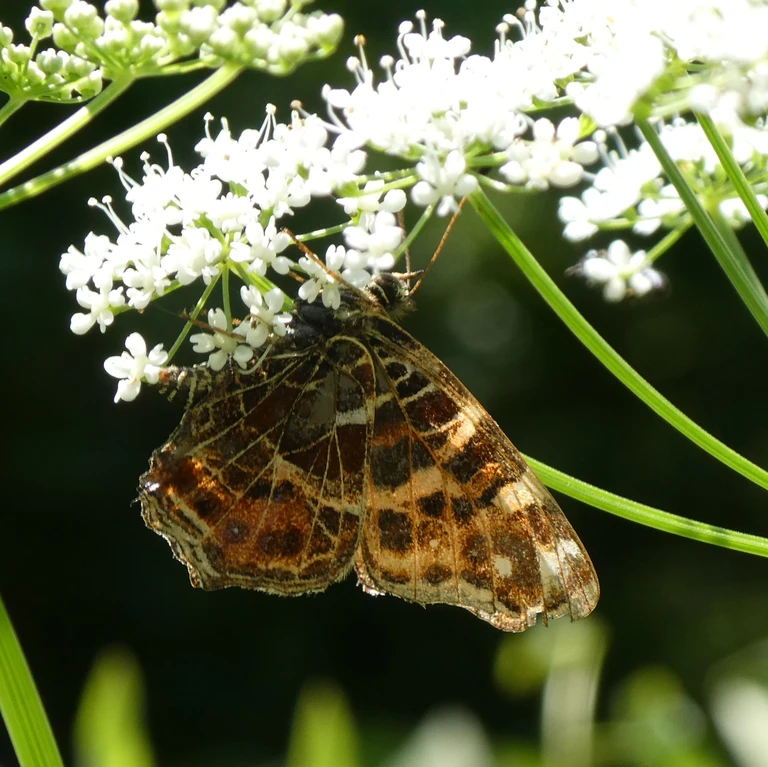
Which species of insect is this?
Araschnia levana
